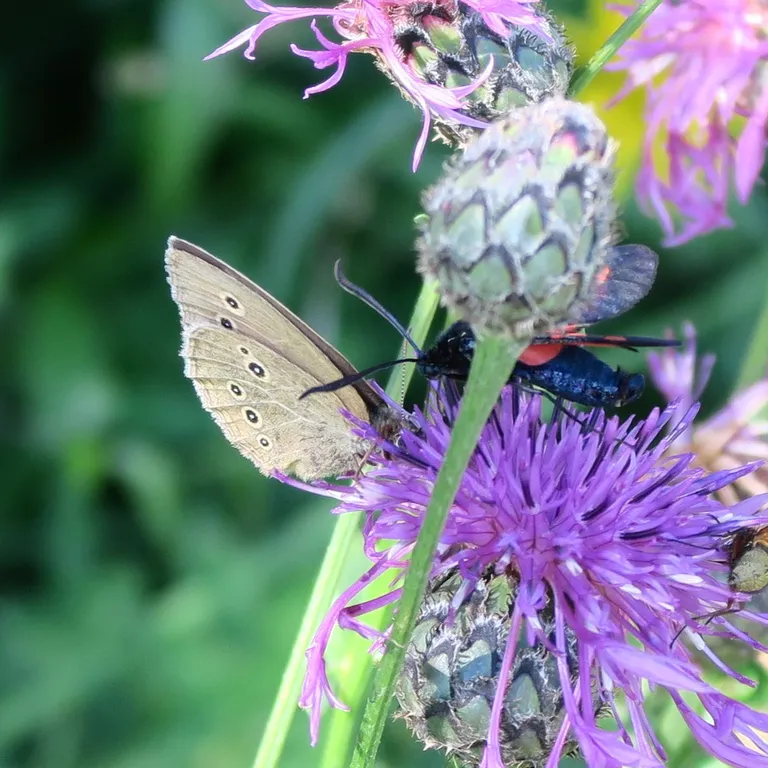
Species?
Aphantopus hyperantus
